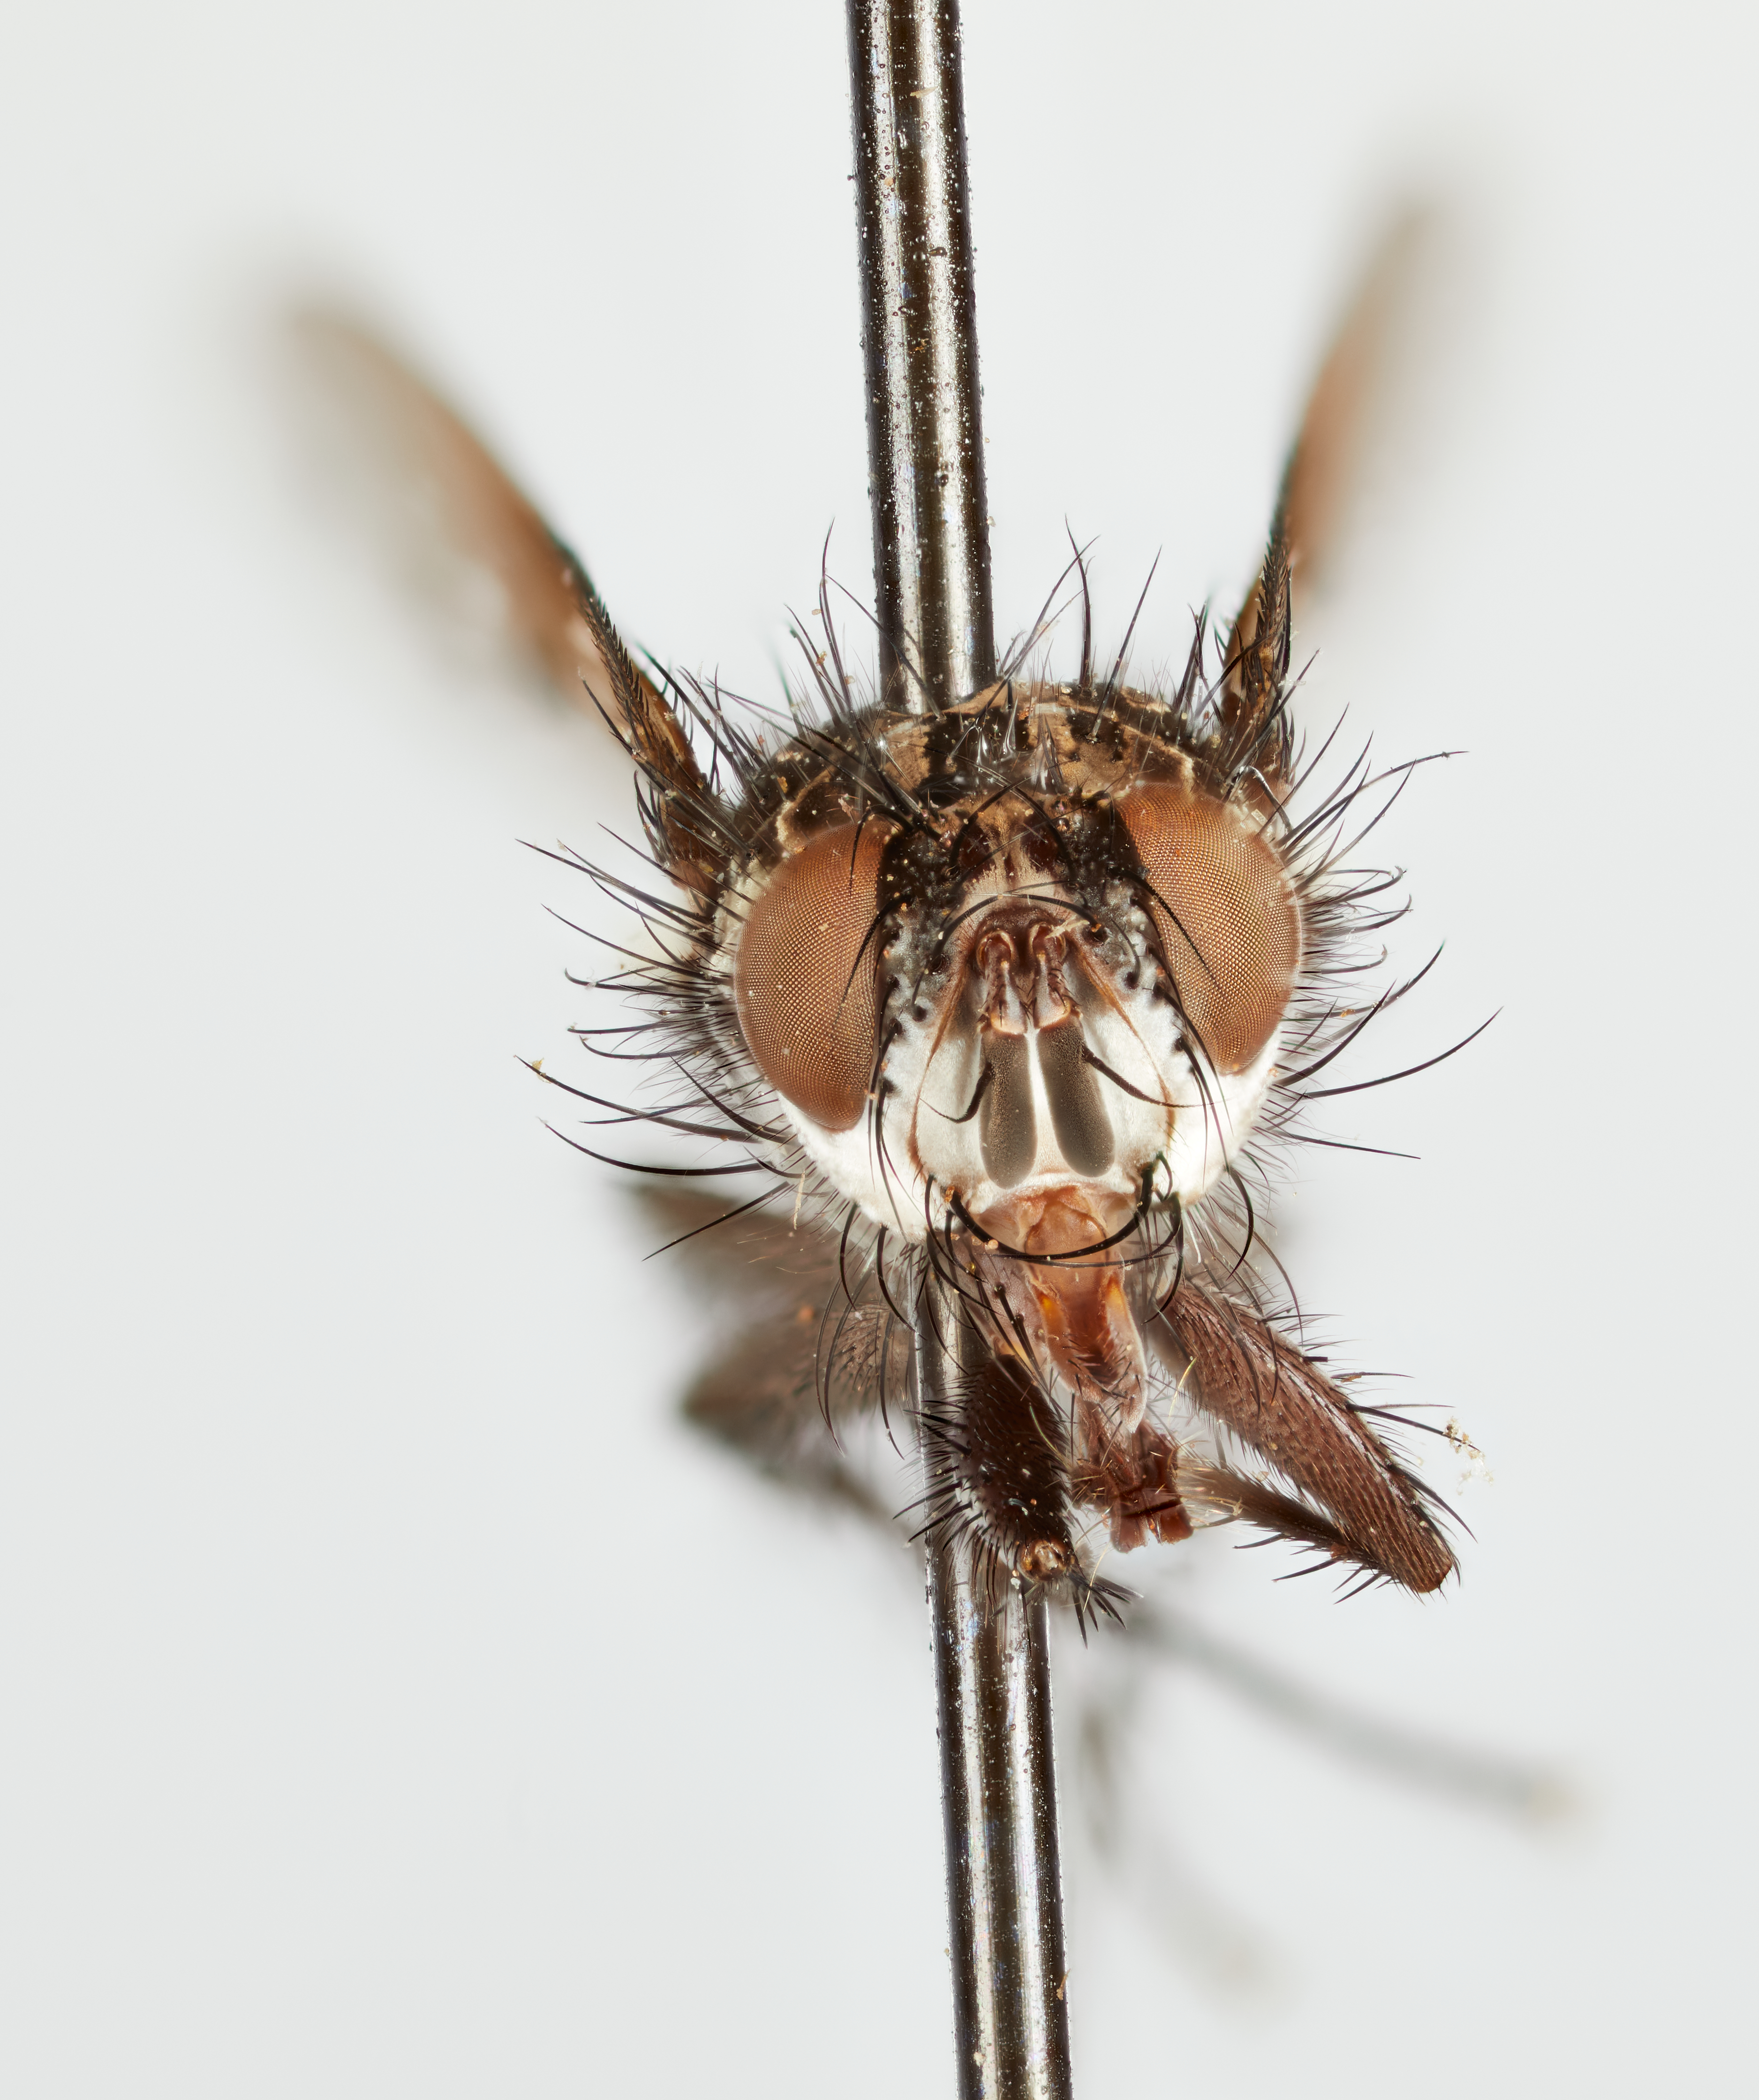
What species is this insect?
Opsophagus ornatus
